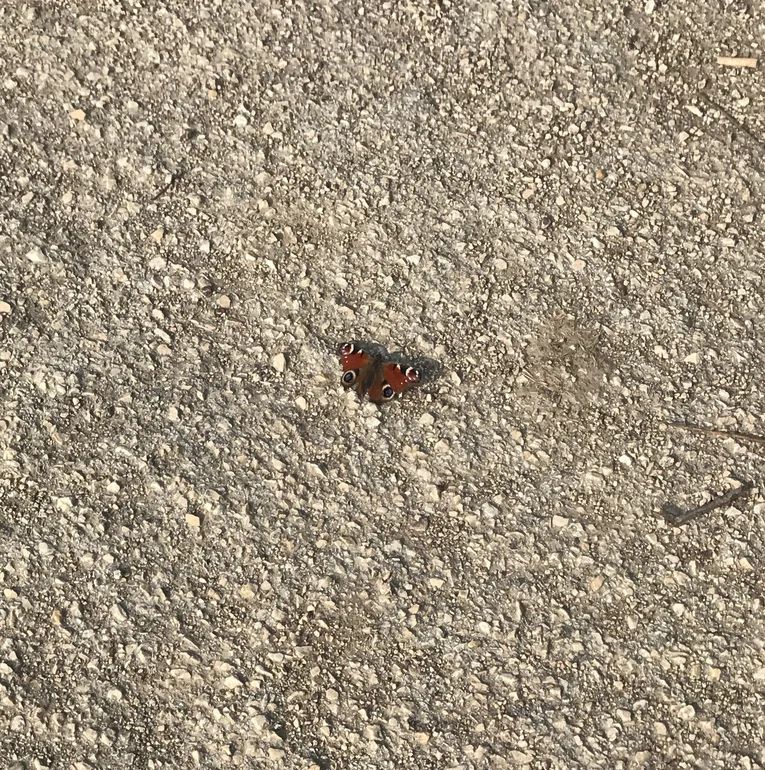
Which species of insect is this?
Aglais io
